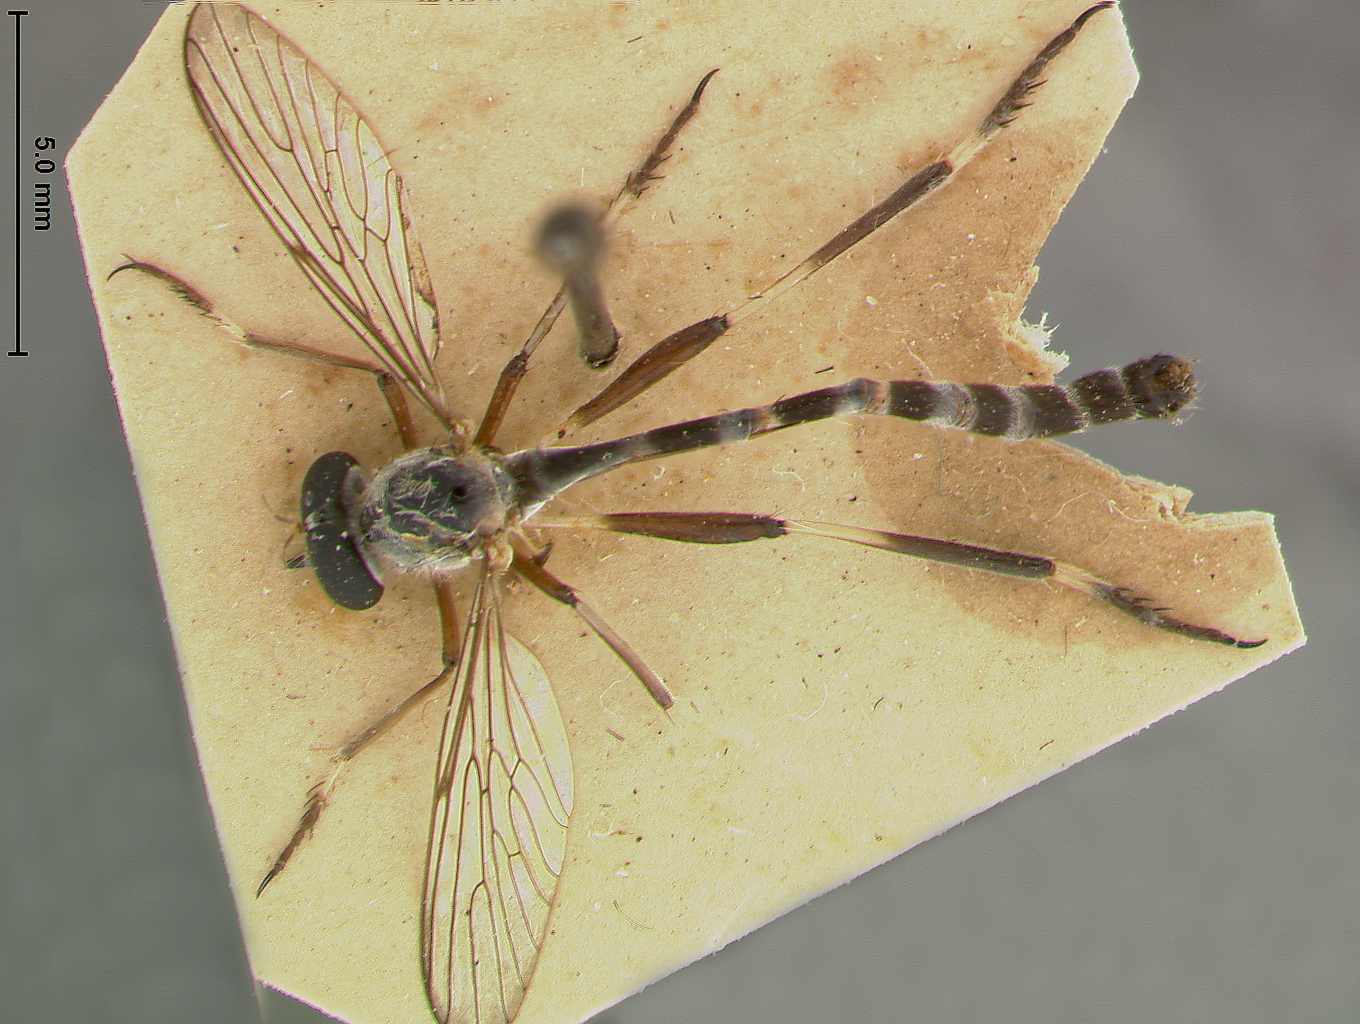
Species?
Leptogaster basilaris
